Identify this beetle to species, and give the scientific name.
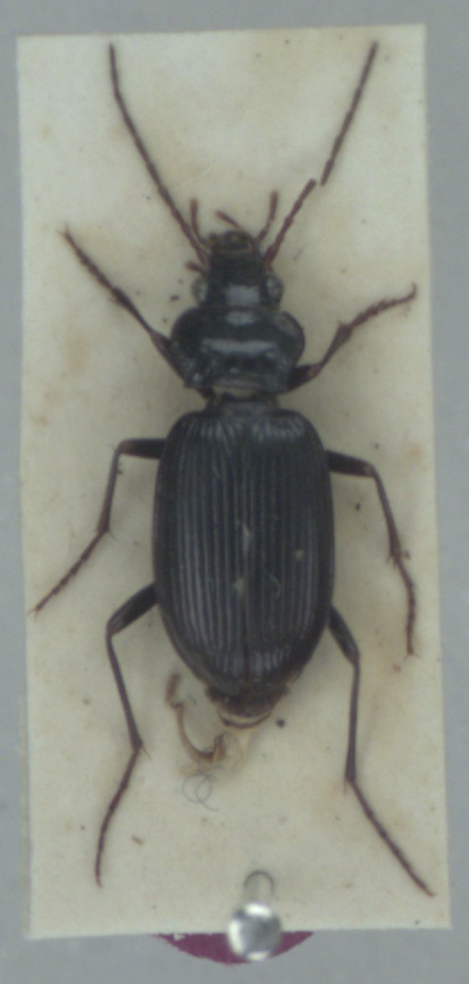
Nebria brevicollis
